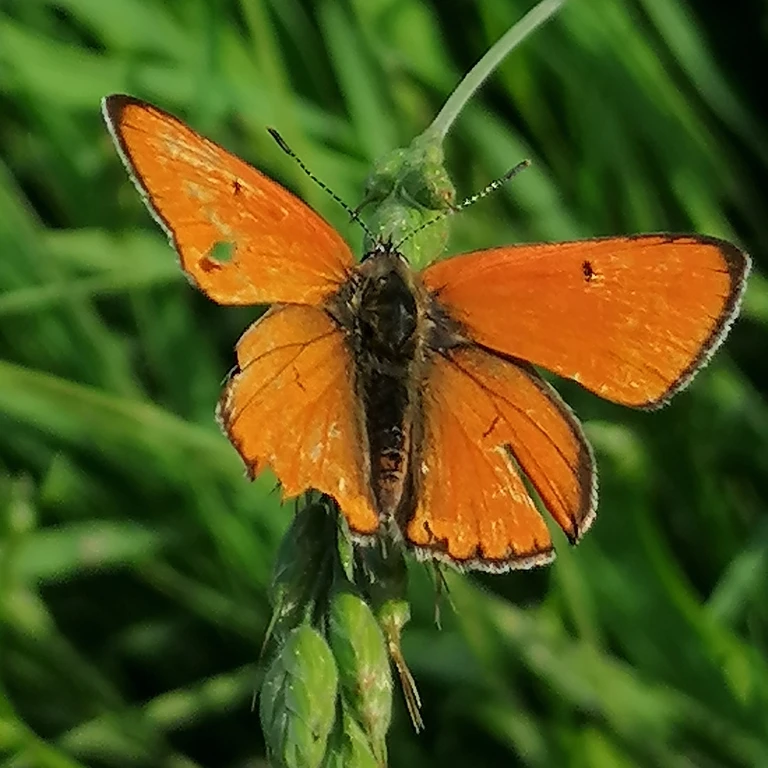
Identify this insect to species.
Lycaena dispar
